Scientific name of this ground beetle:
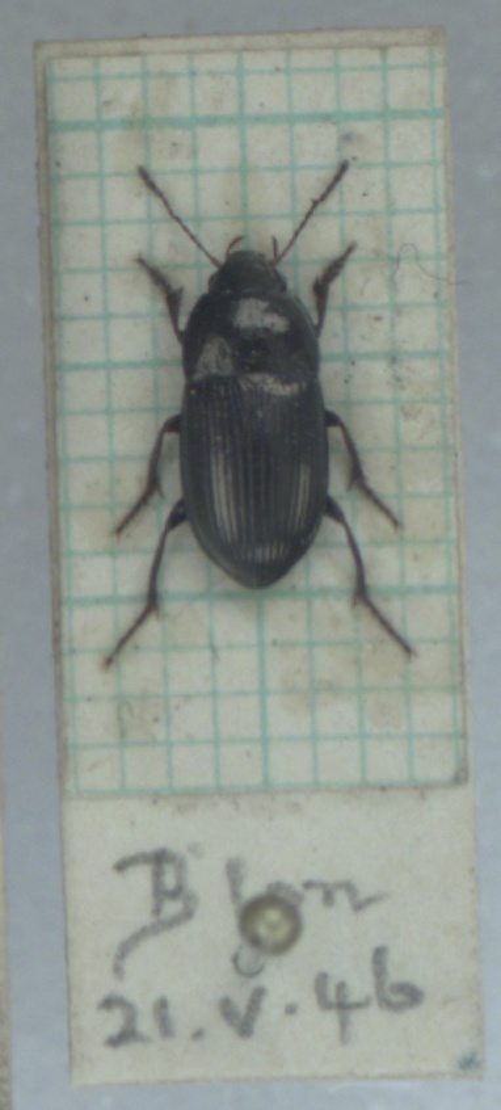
Amara convexior
